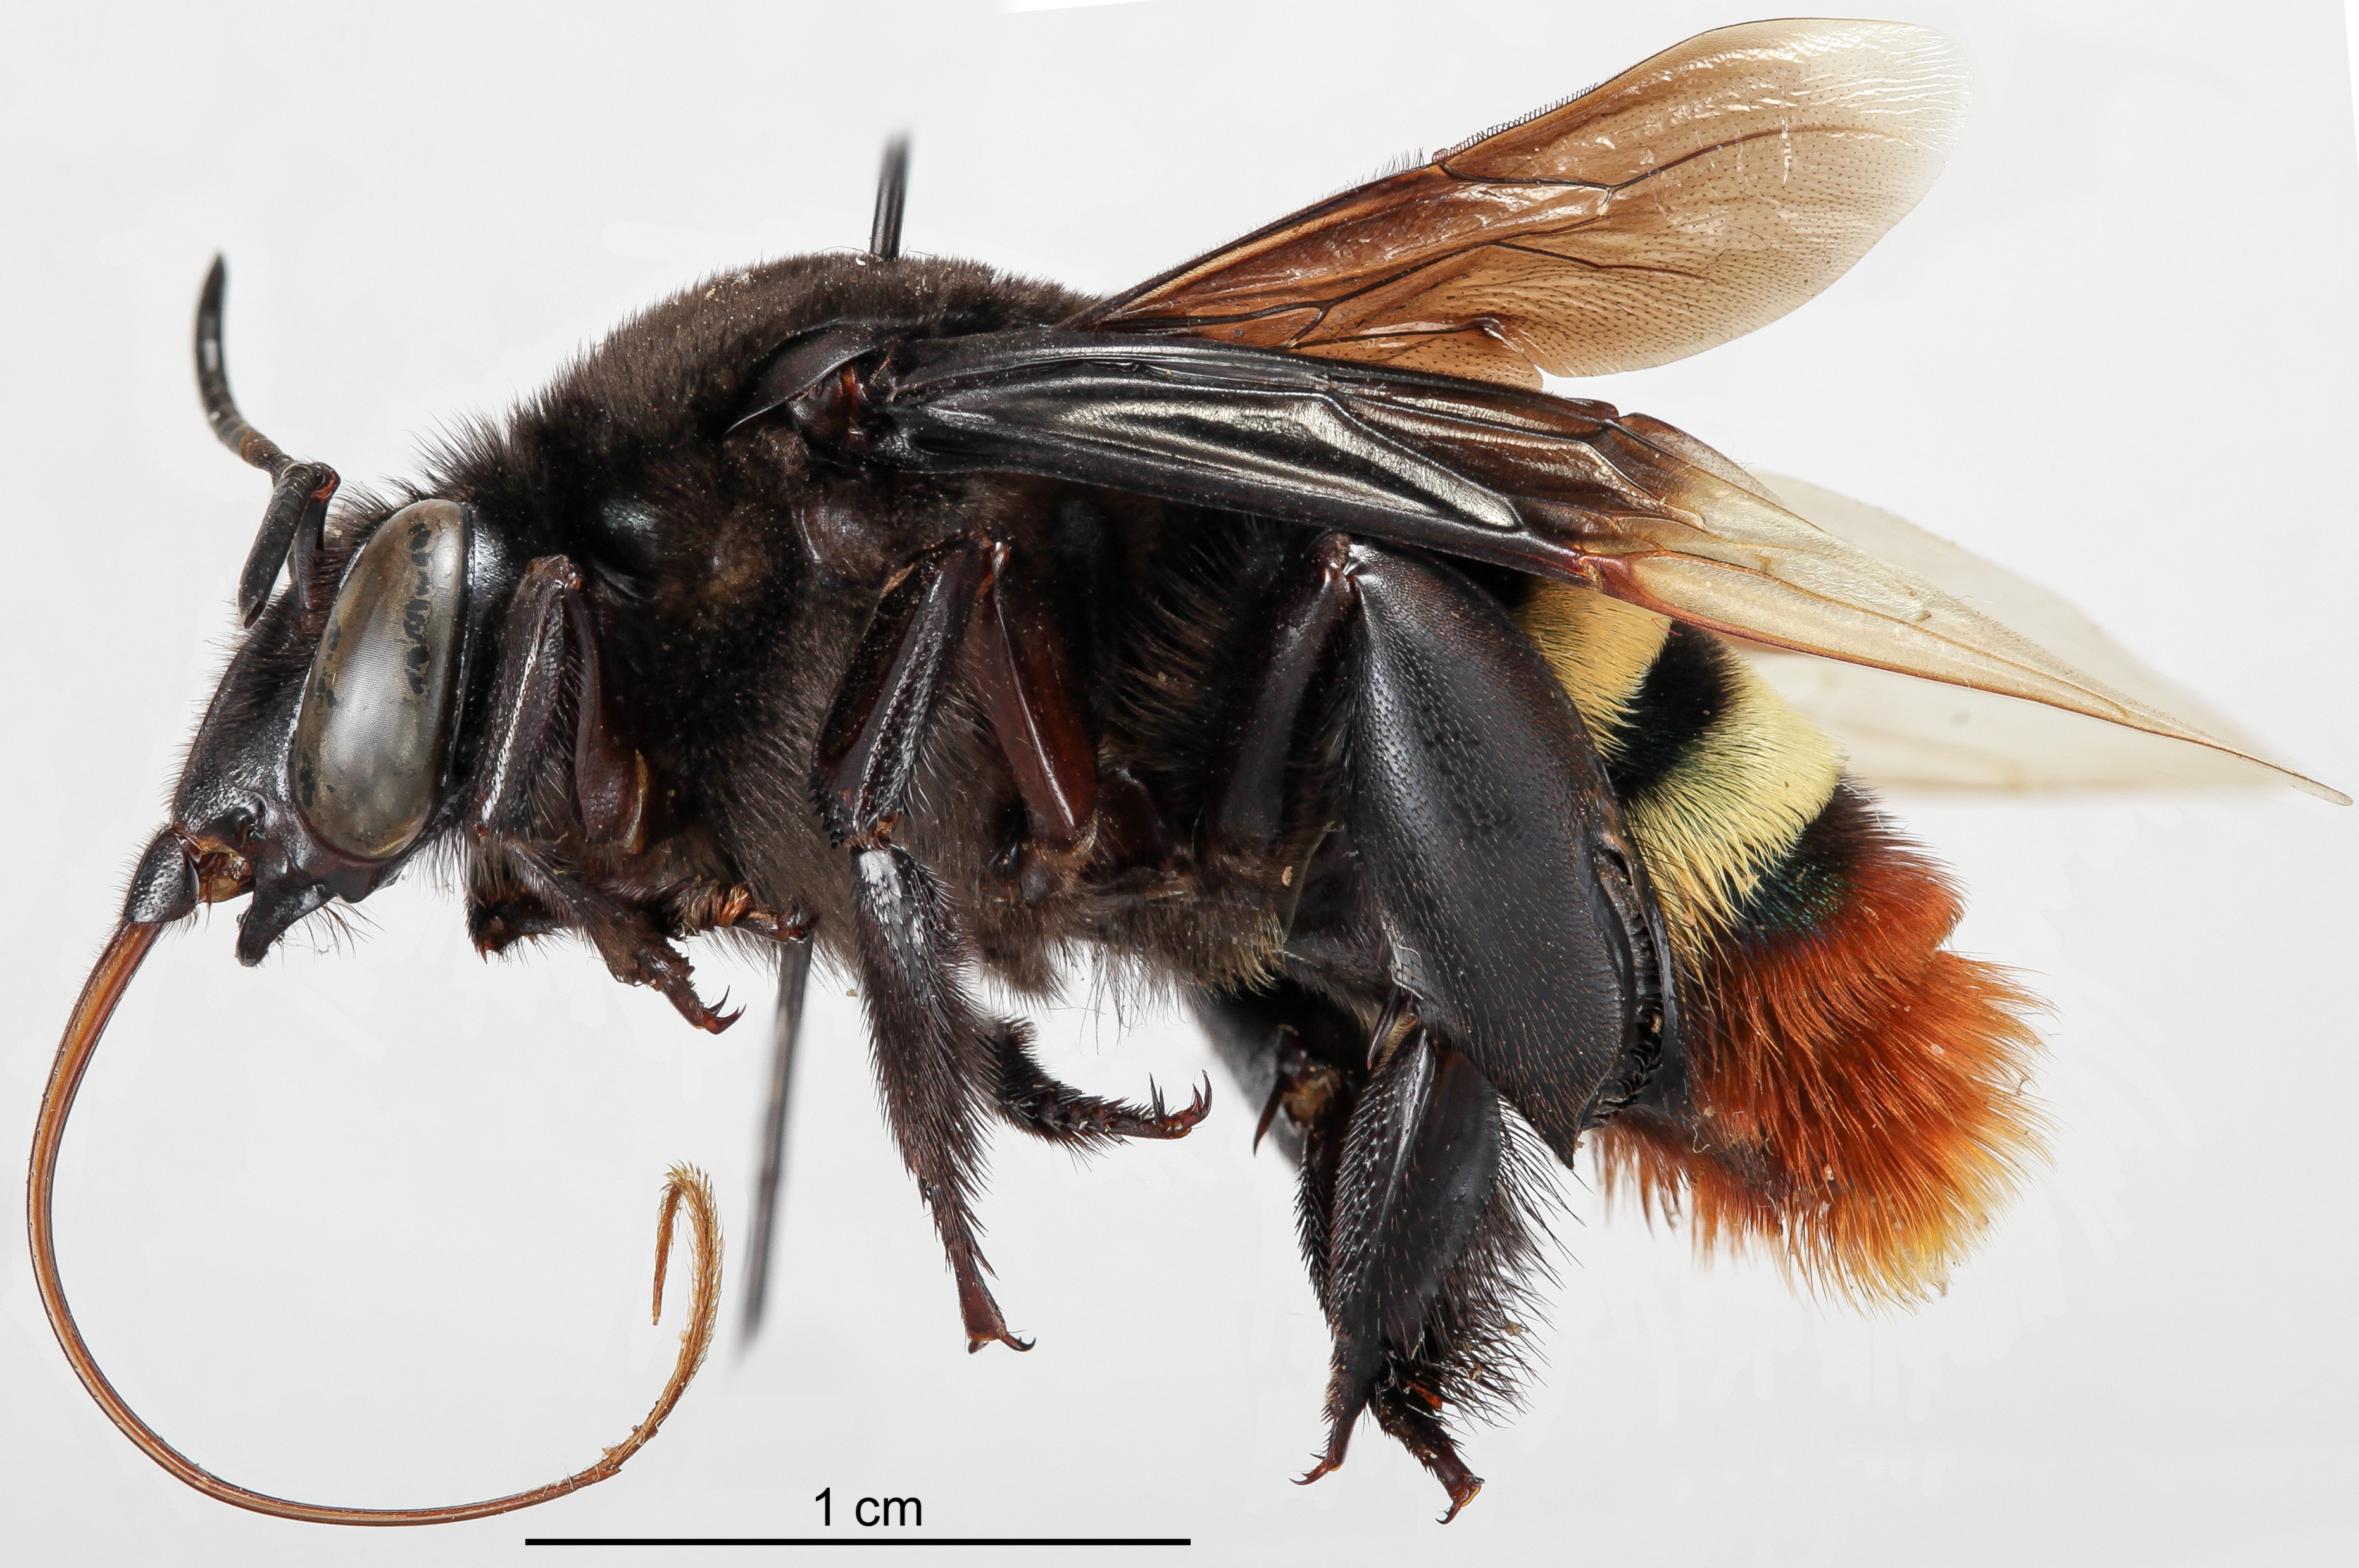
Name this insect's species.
Eulaema bombiformis
